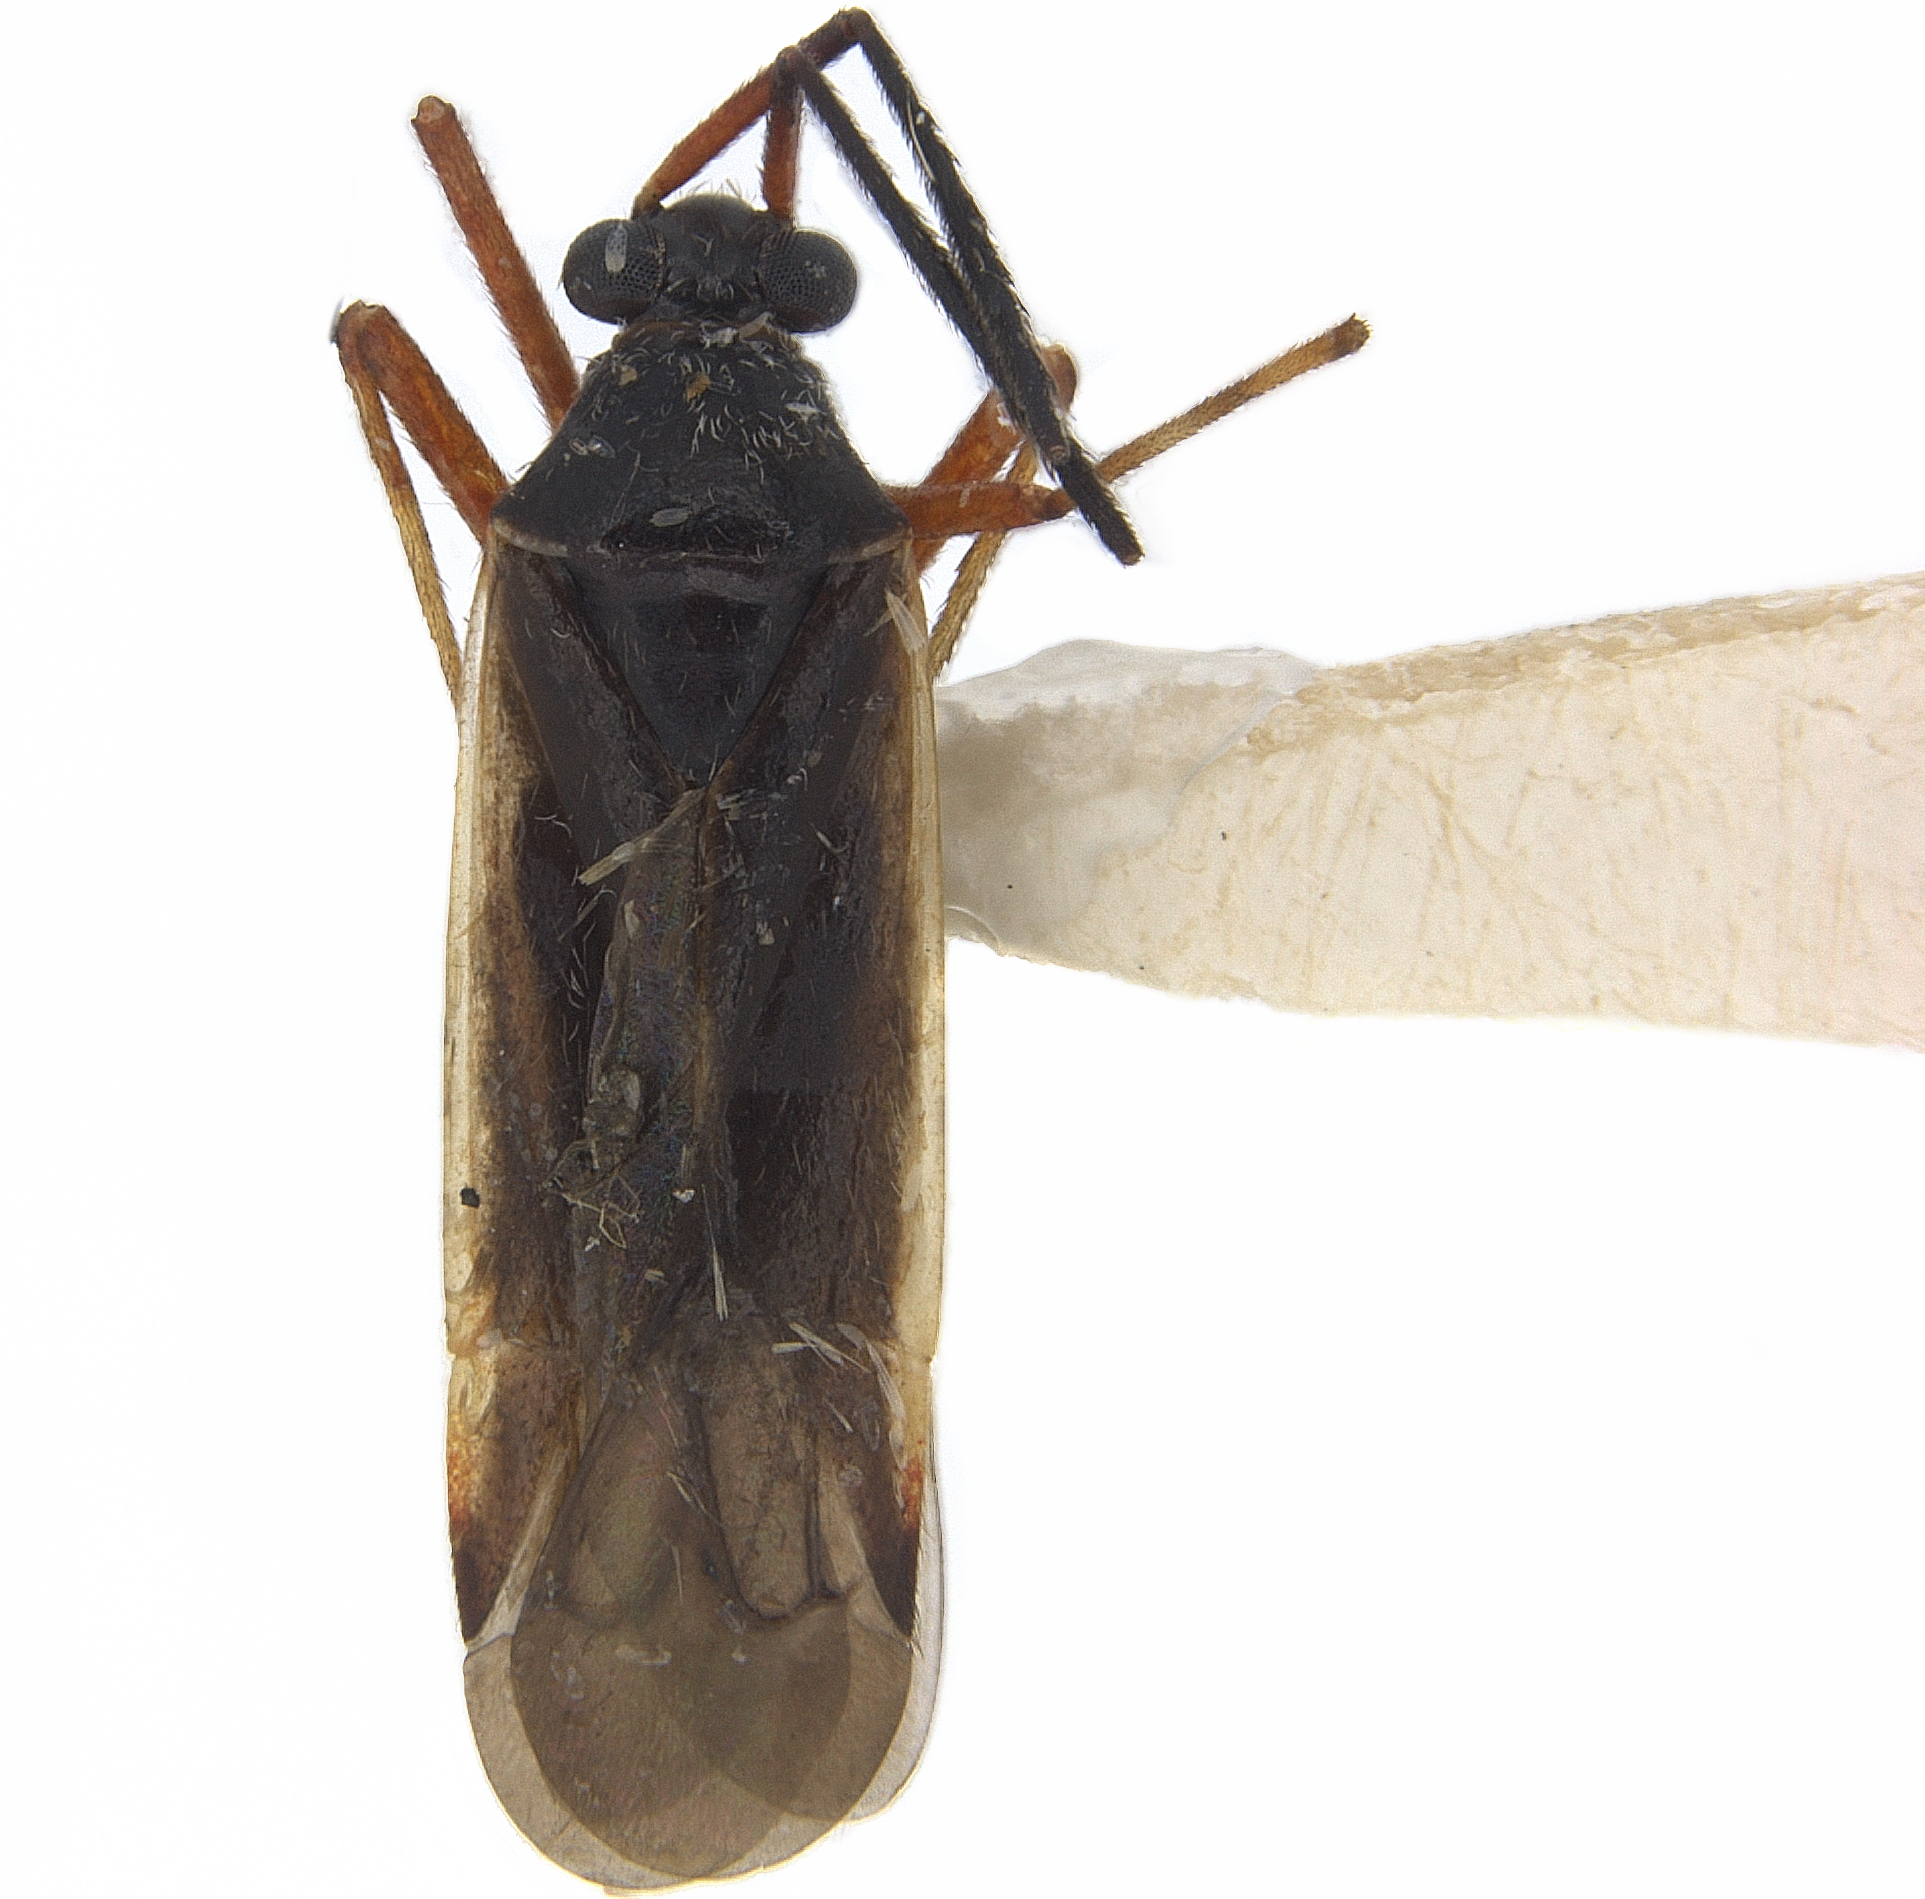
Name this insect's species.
Garganus gracilentus
